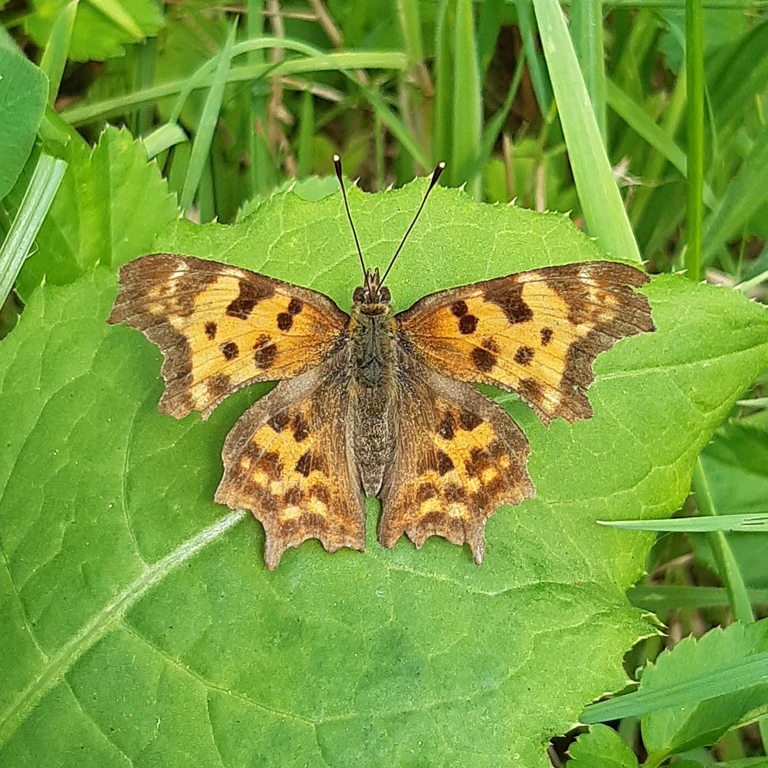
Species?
Polygonia c-album
